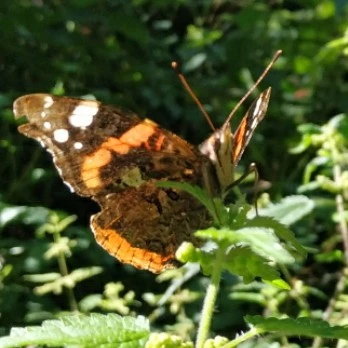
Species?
Vanessa atalanta
